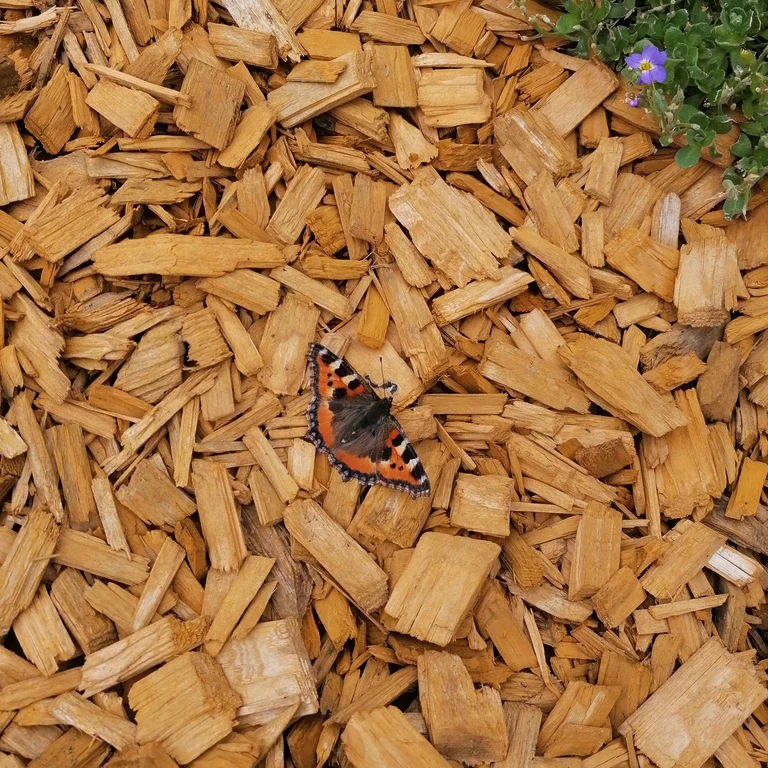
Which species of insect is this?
Aglais urticae
